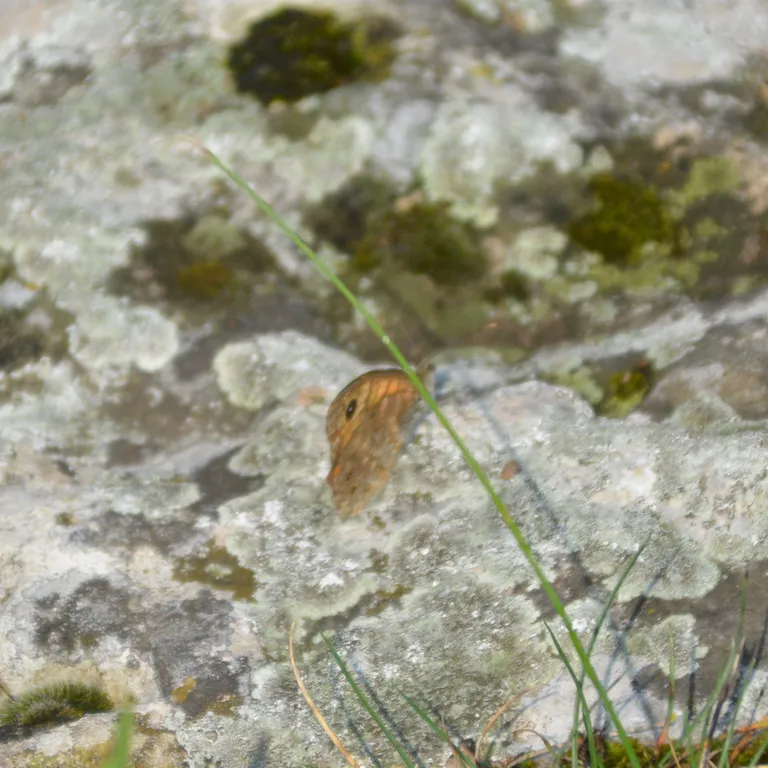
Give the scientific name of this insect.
Lasiommata megera (also Pararge megera)
